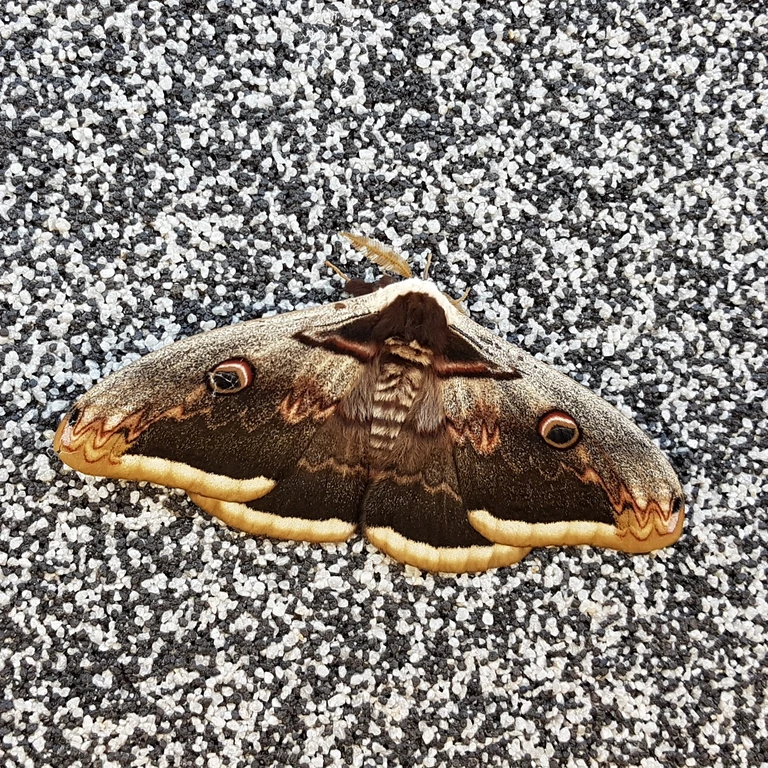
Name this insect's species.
Saturnia pyri
